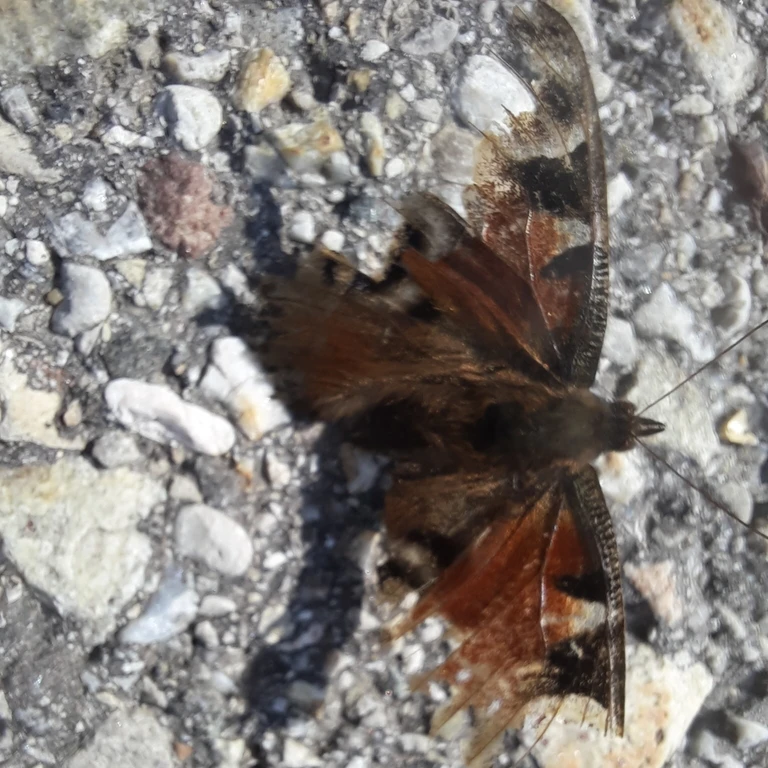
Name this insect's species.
Aglais io
